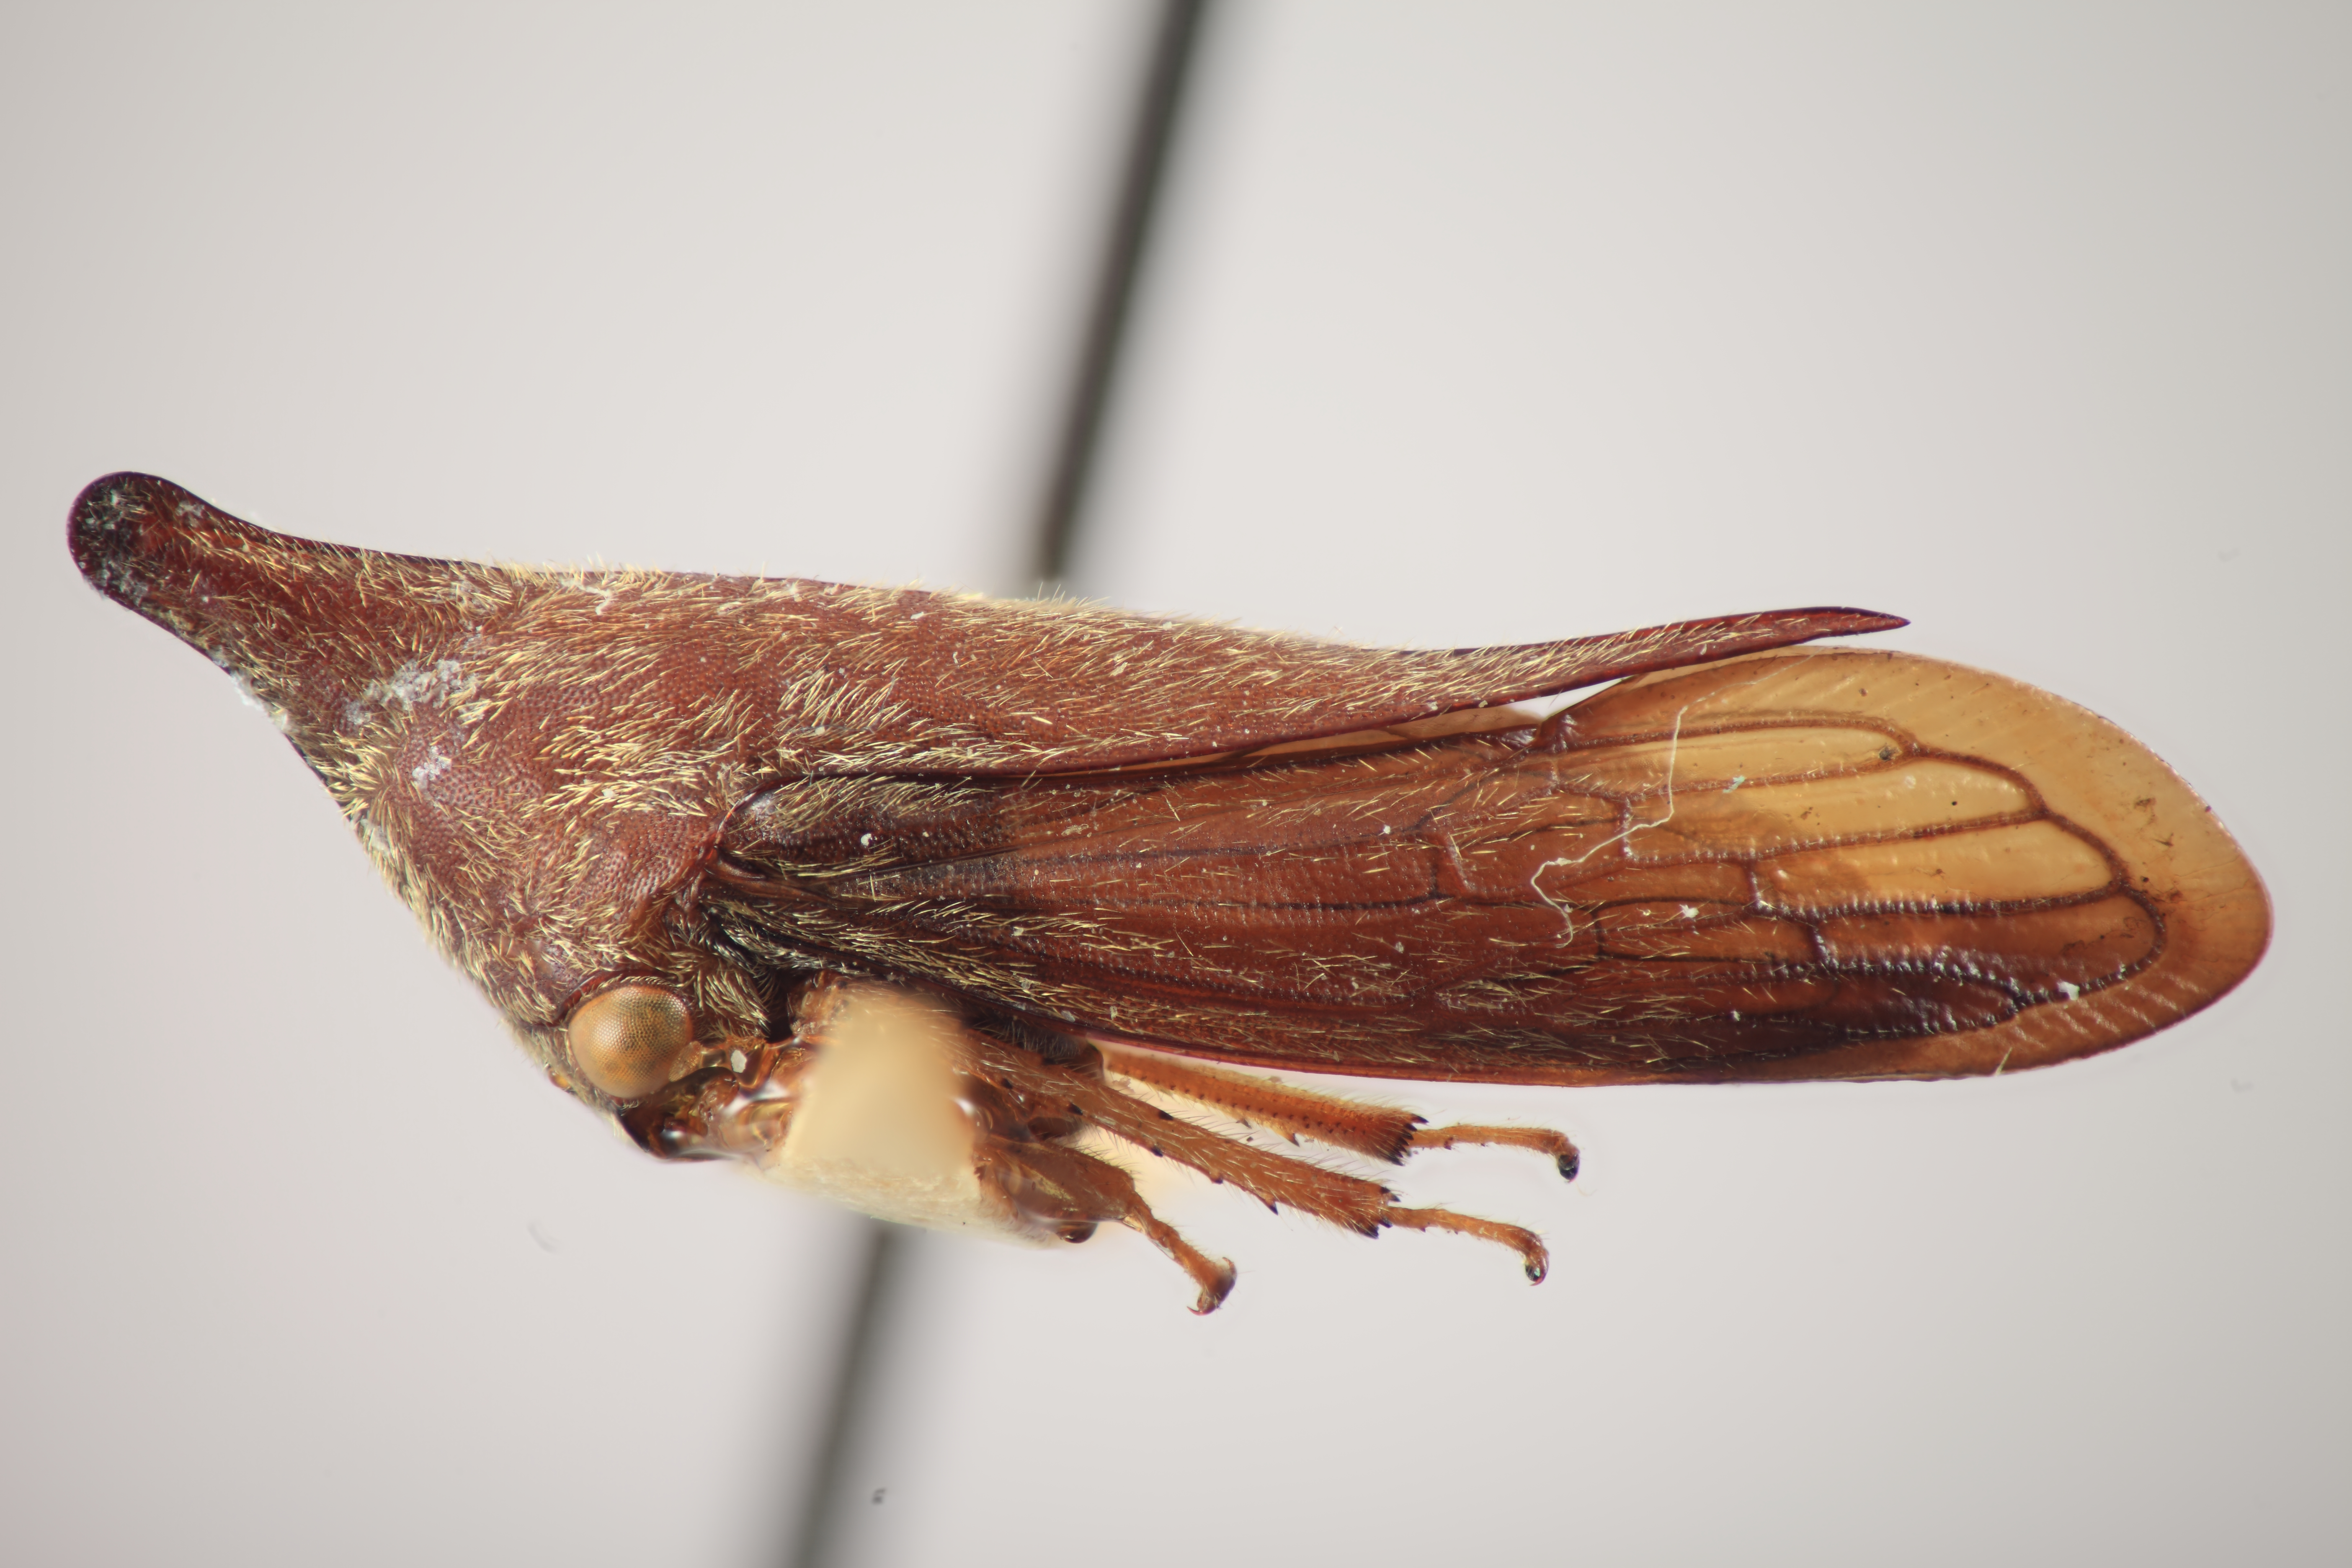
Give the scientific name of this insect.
Calloconophora angustitibia
